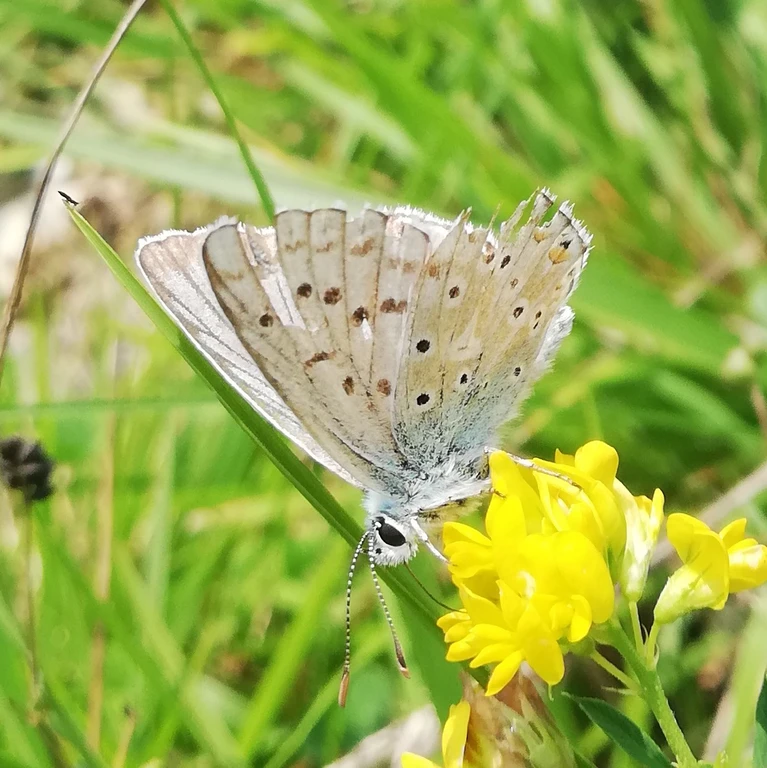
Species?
Lysandra coridon
